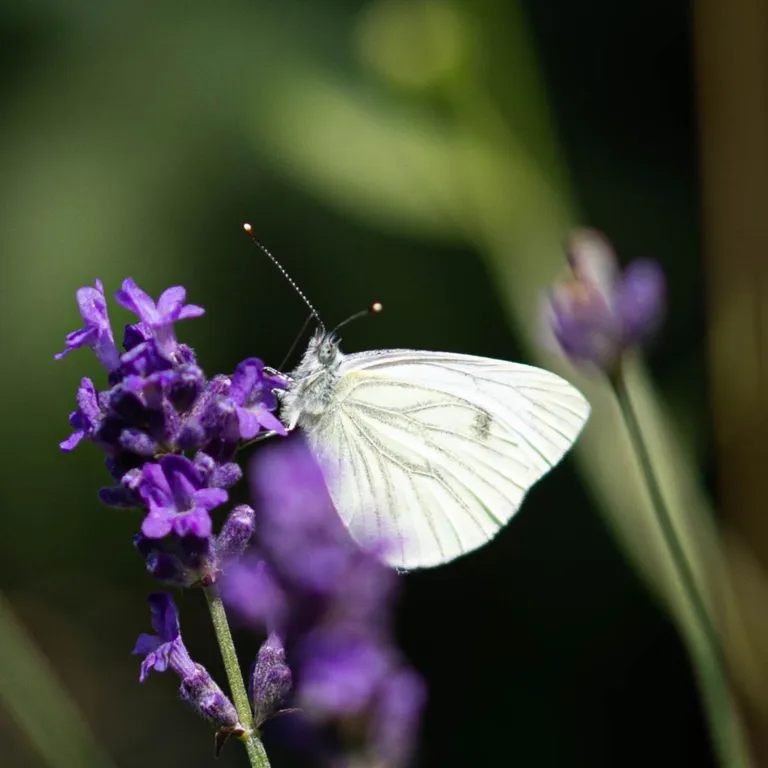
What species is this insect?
Pieris napi
